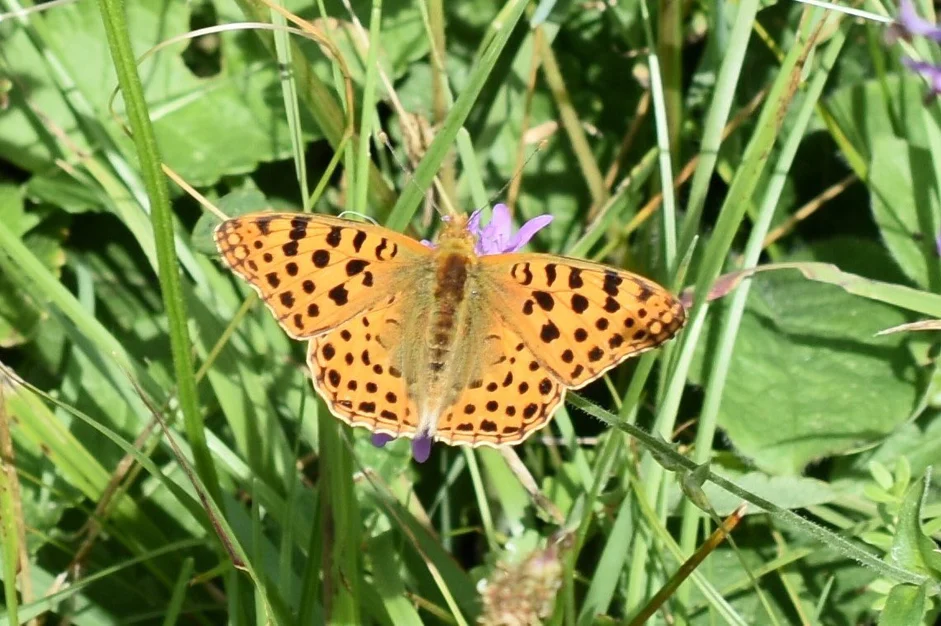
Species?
Issoria lathonia
